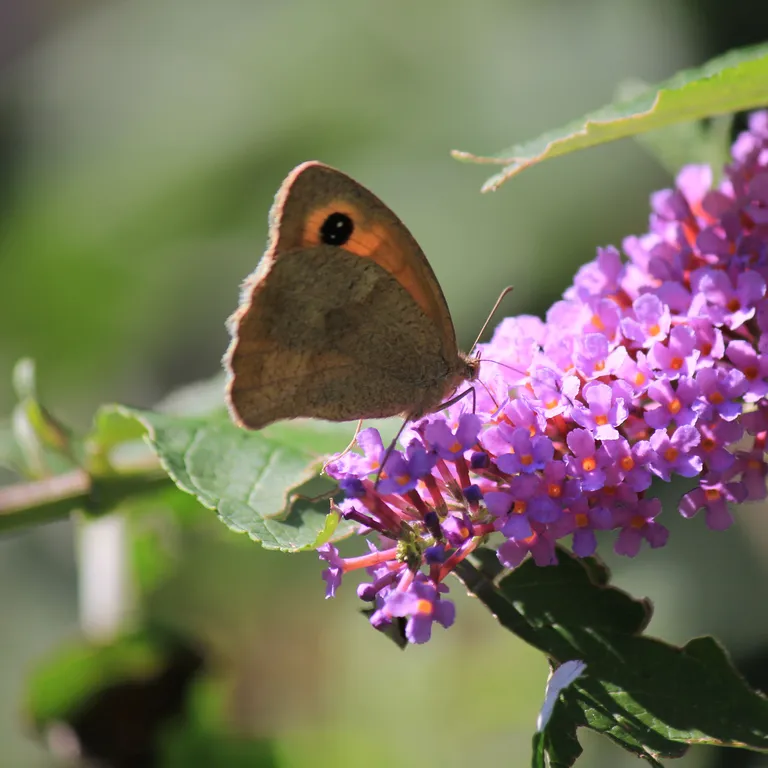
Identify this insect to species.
Maniola jurtina
